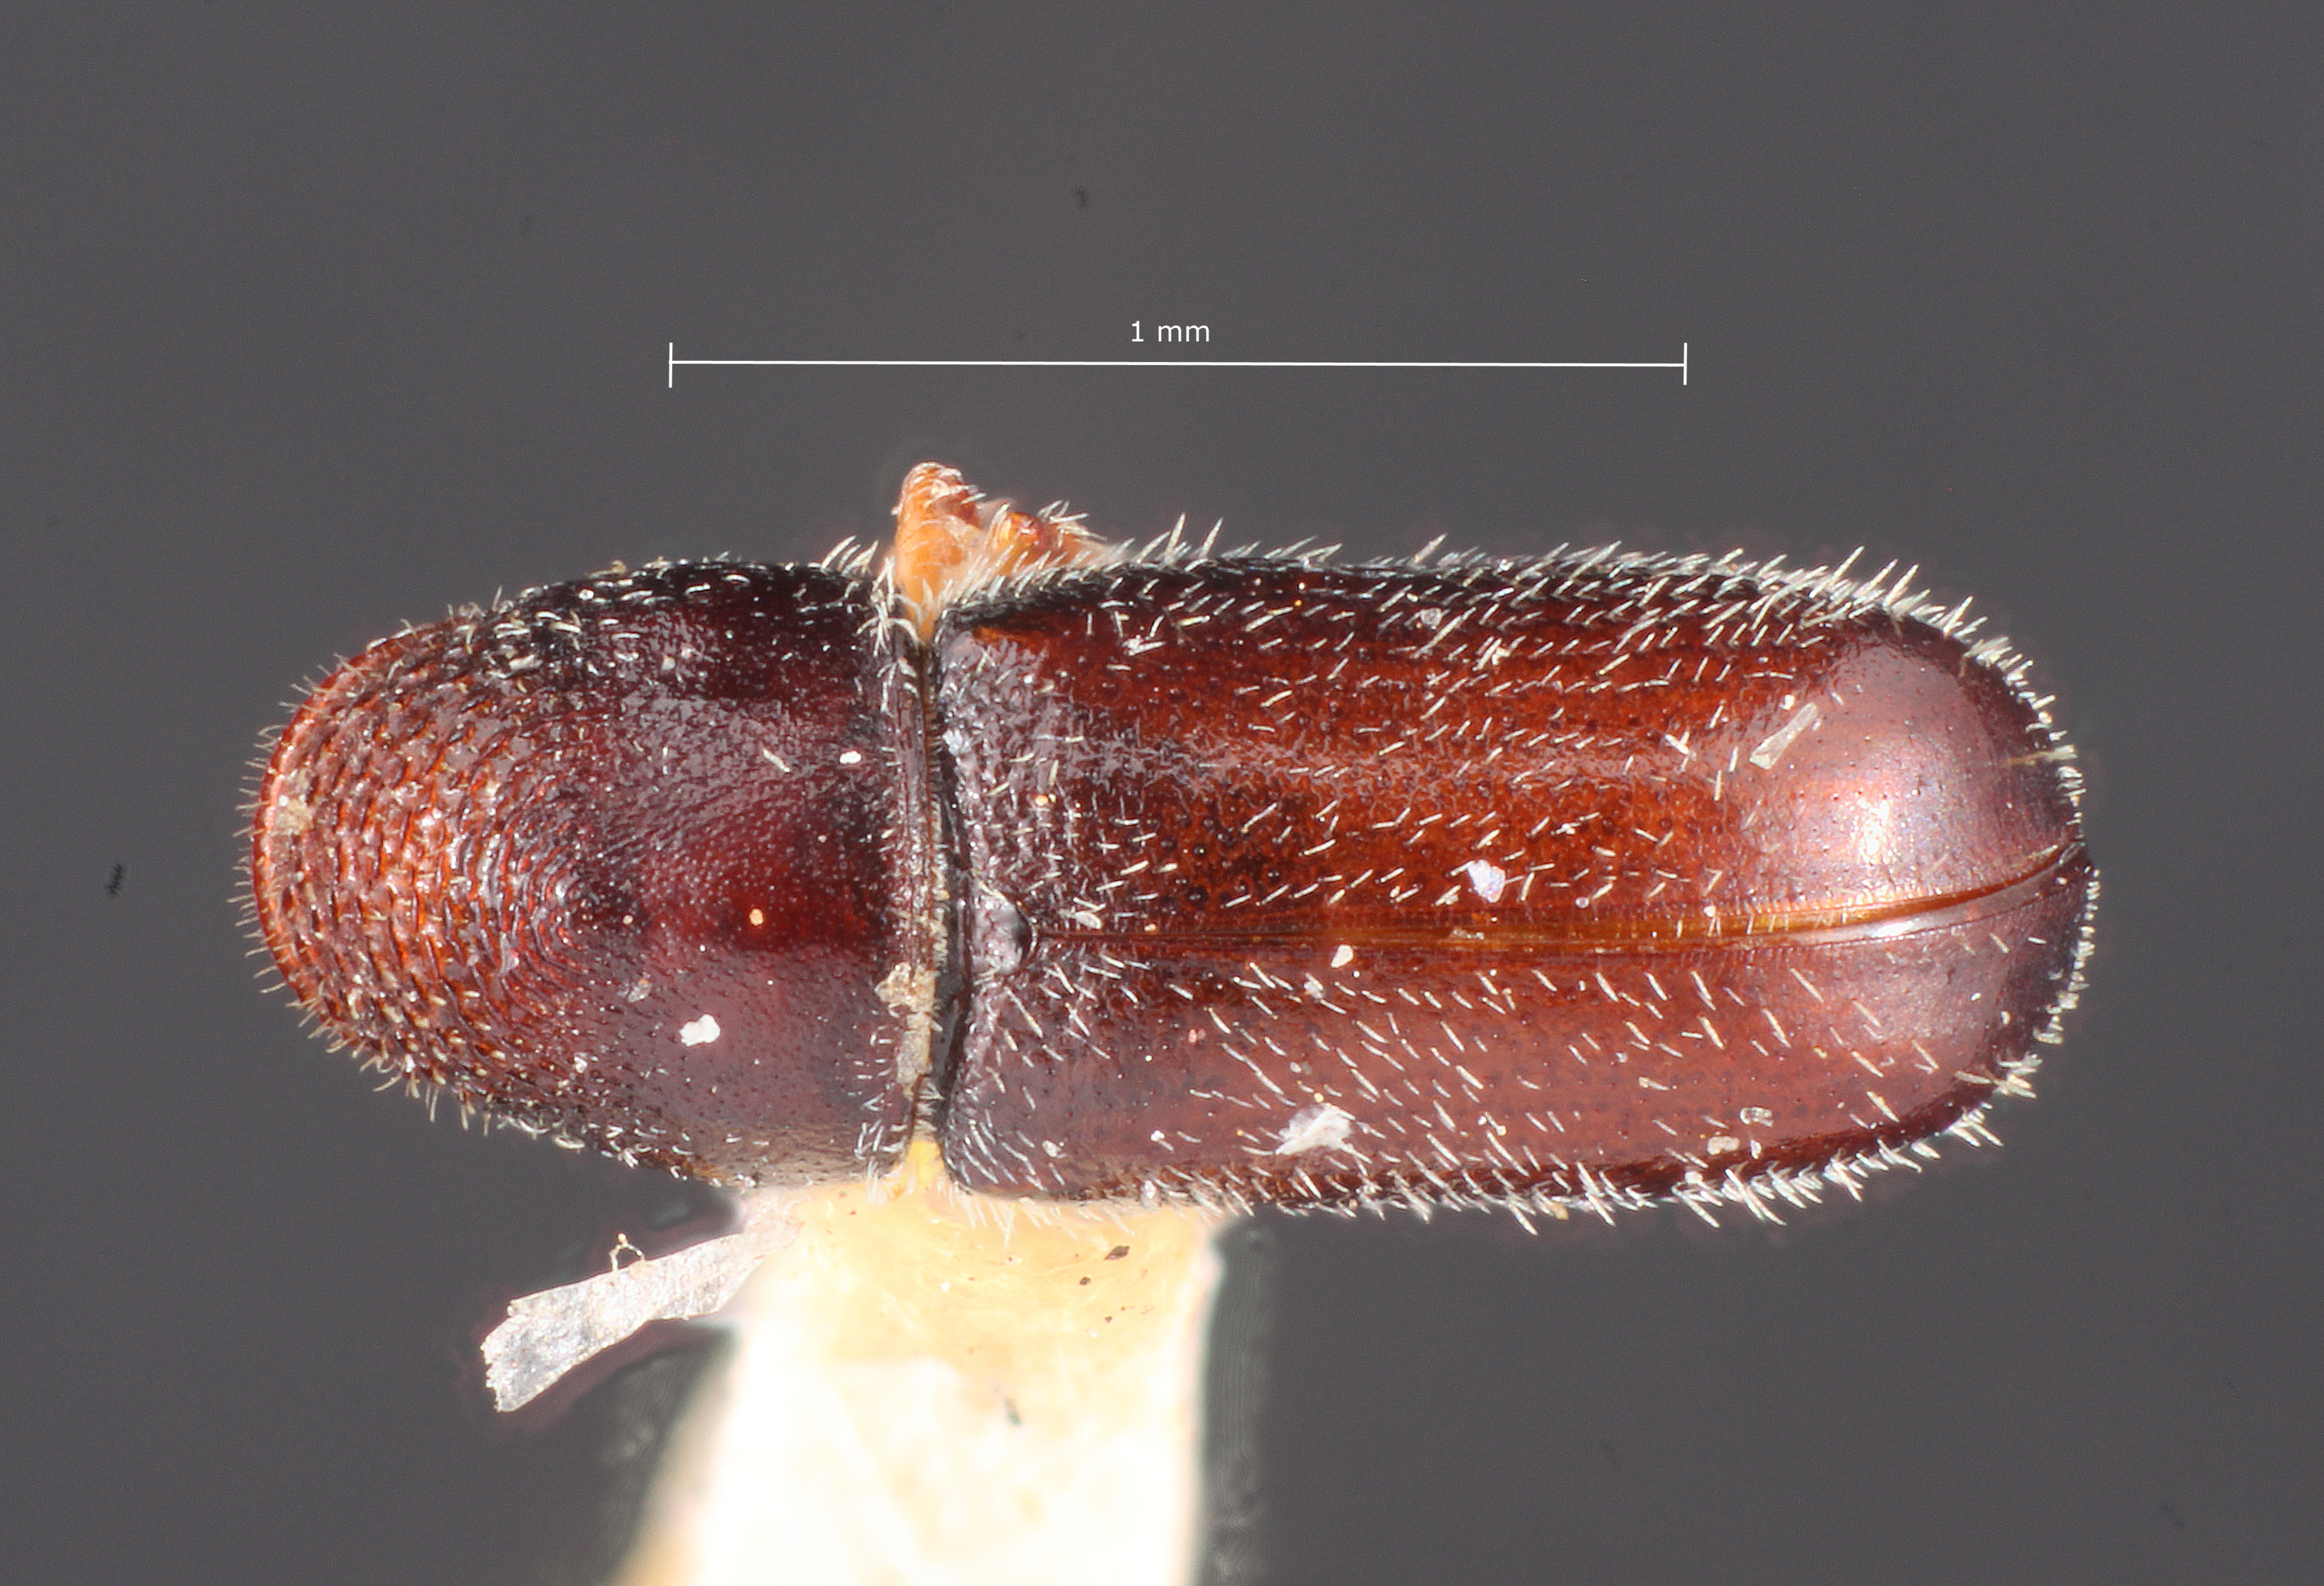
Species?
Pseudopityophthorus agrifoliae
